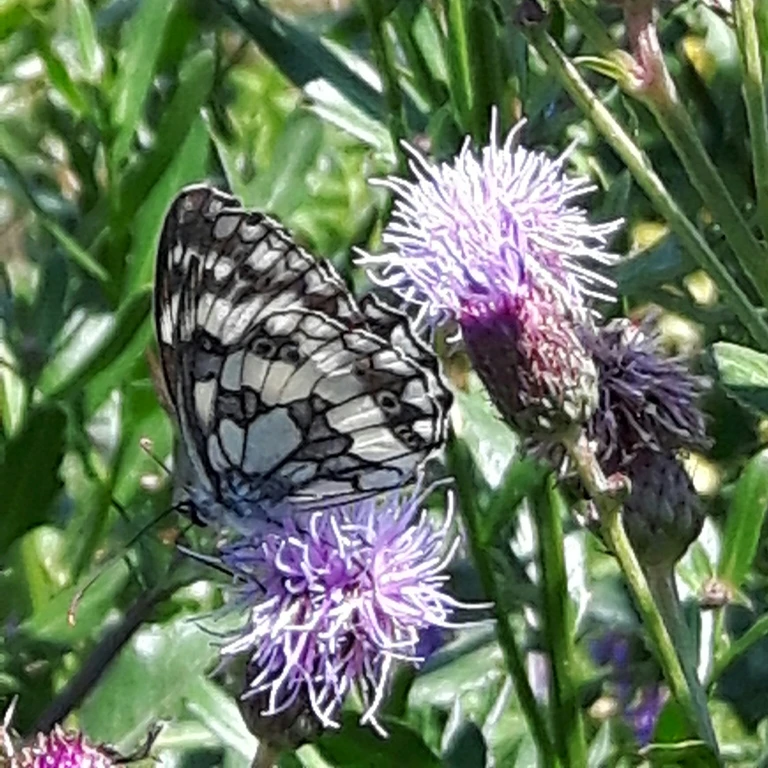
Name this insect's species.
Melanargia galathea
